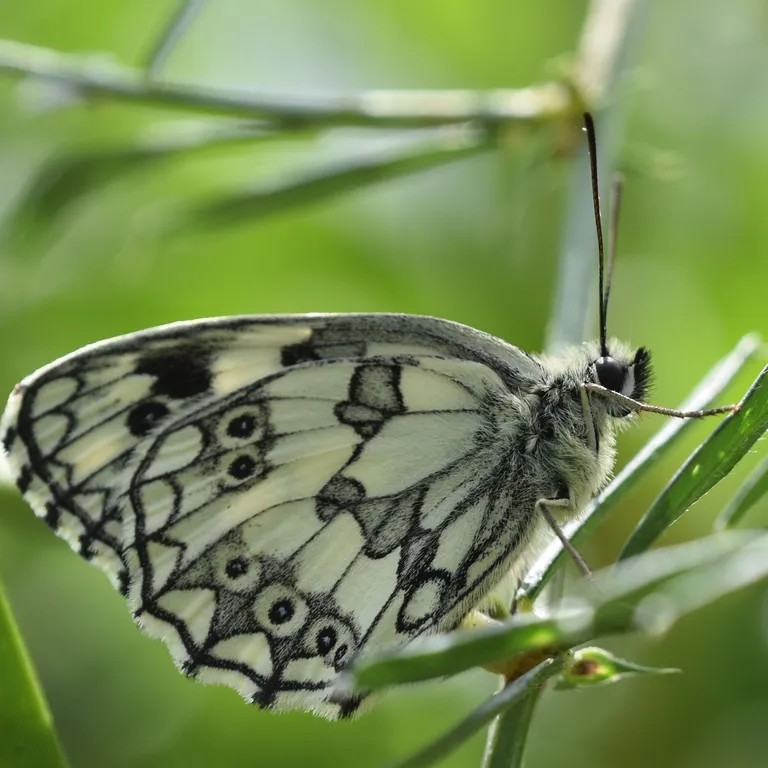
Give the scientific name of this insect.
Melanargia galathea
